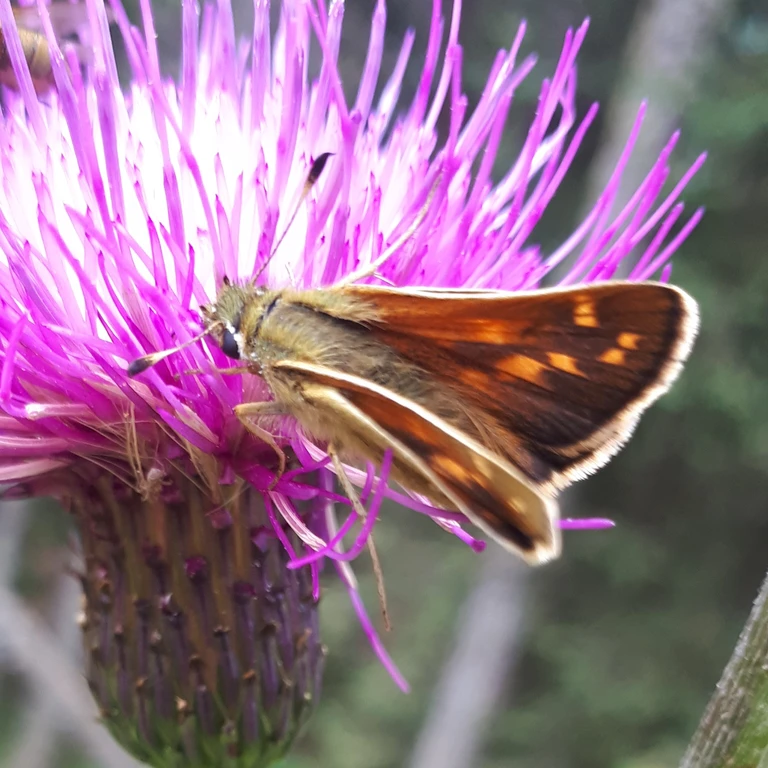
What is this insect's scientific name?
Hesperia comma
